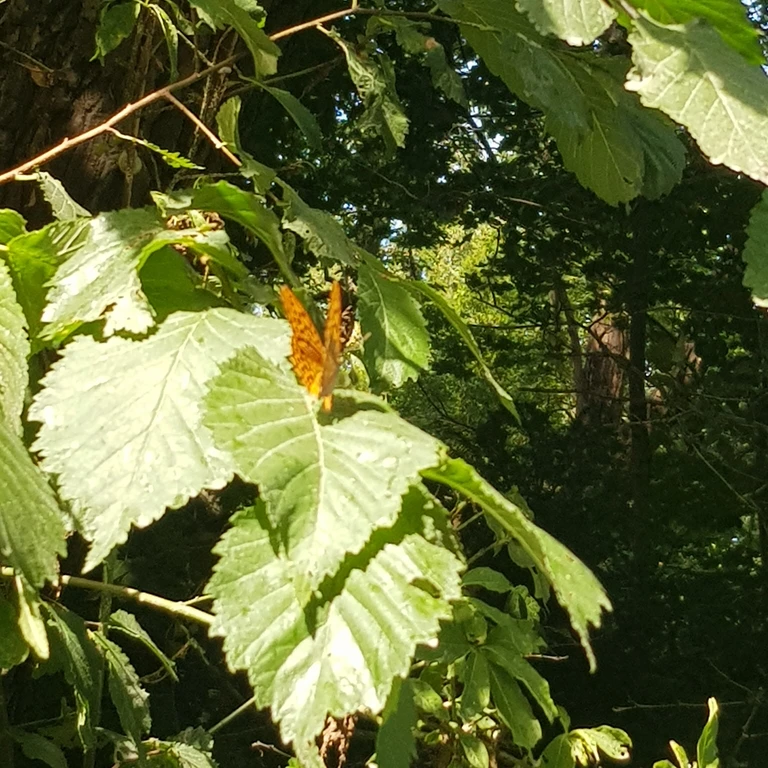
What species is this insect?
Argynnis paphia
